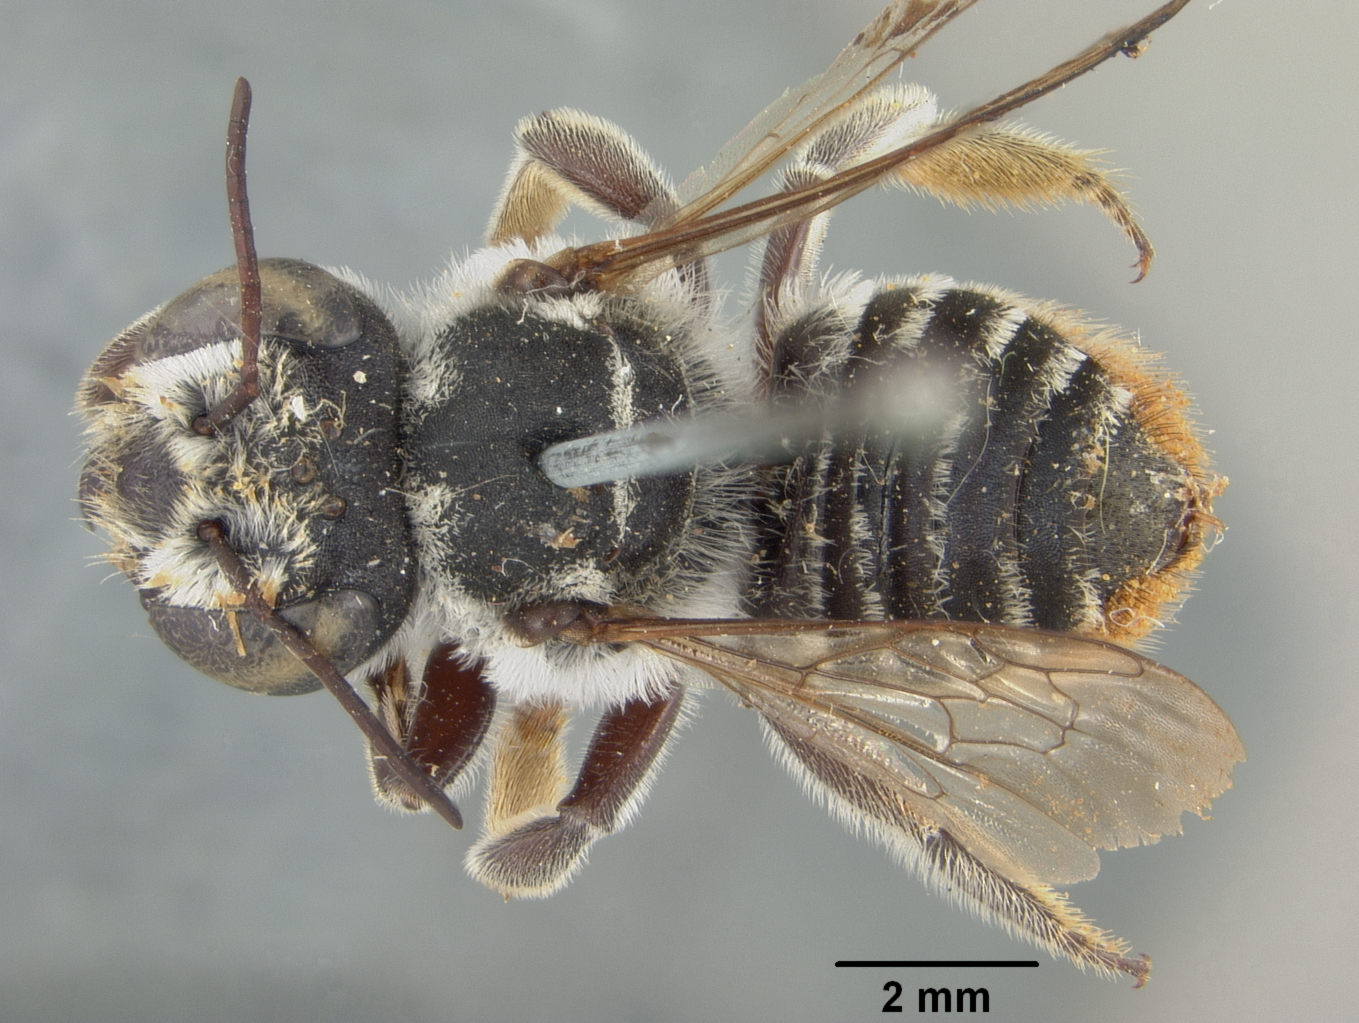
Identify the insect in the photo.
Megachile kallstroemiae
